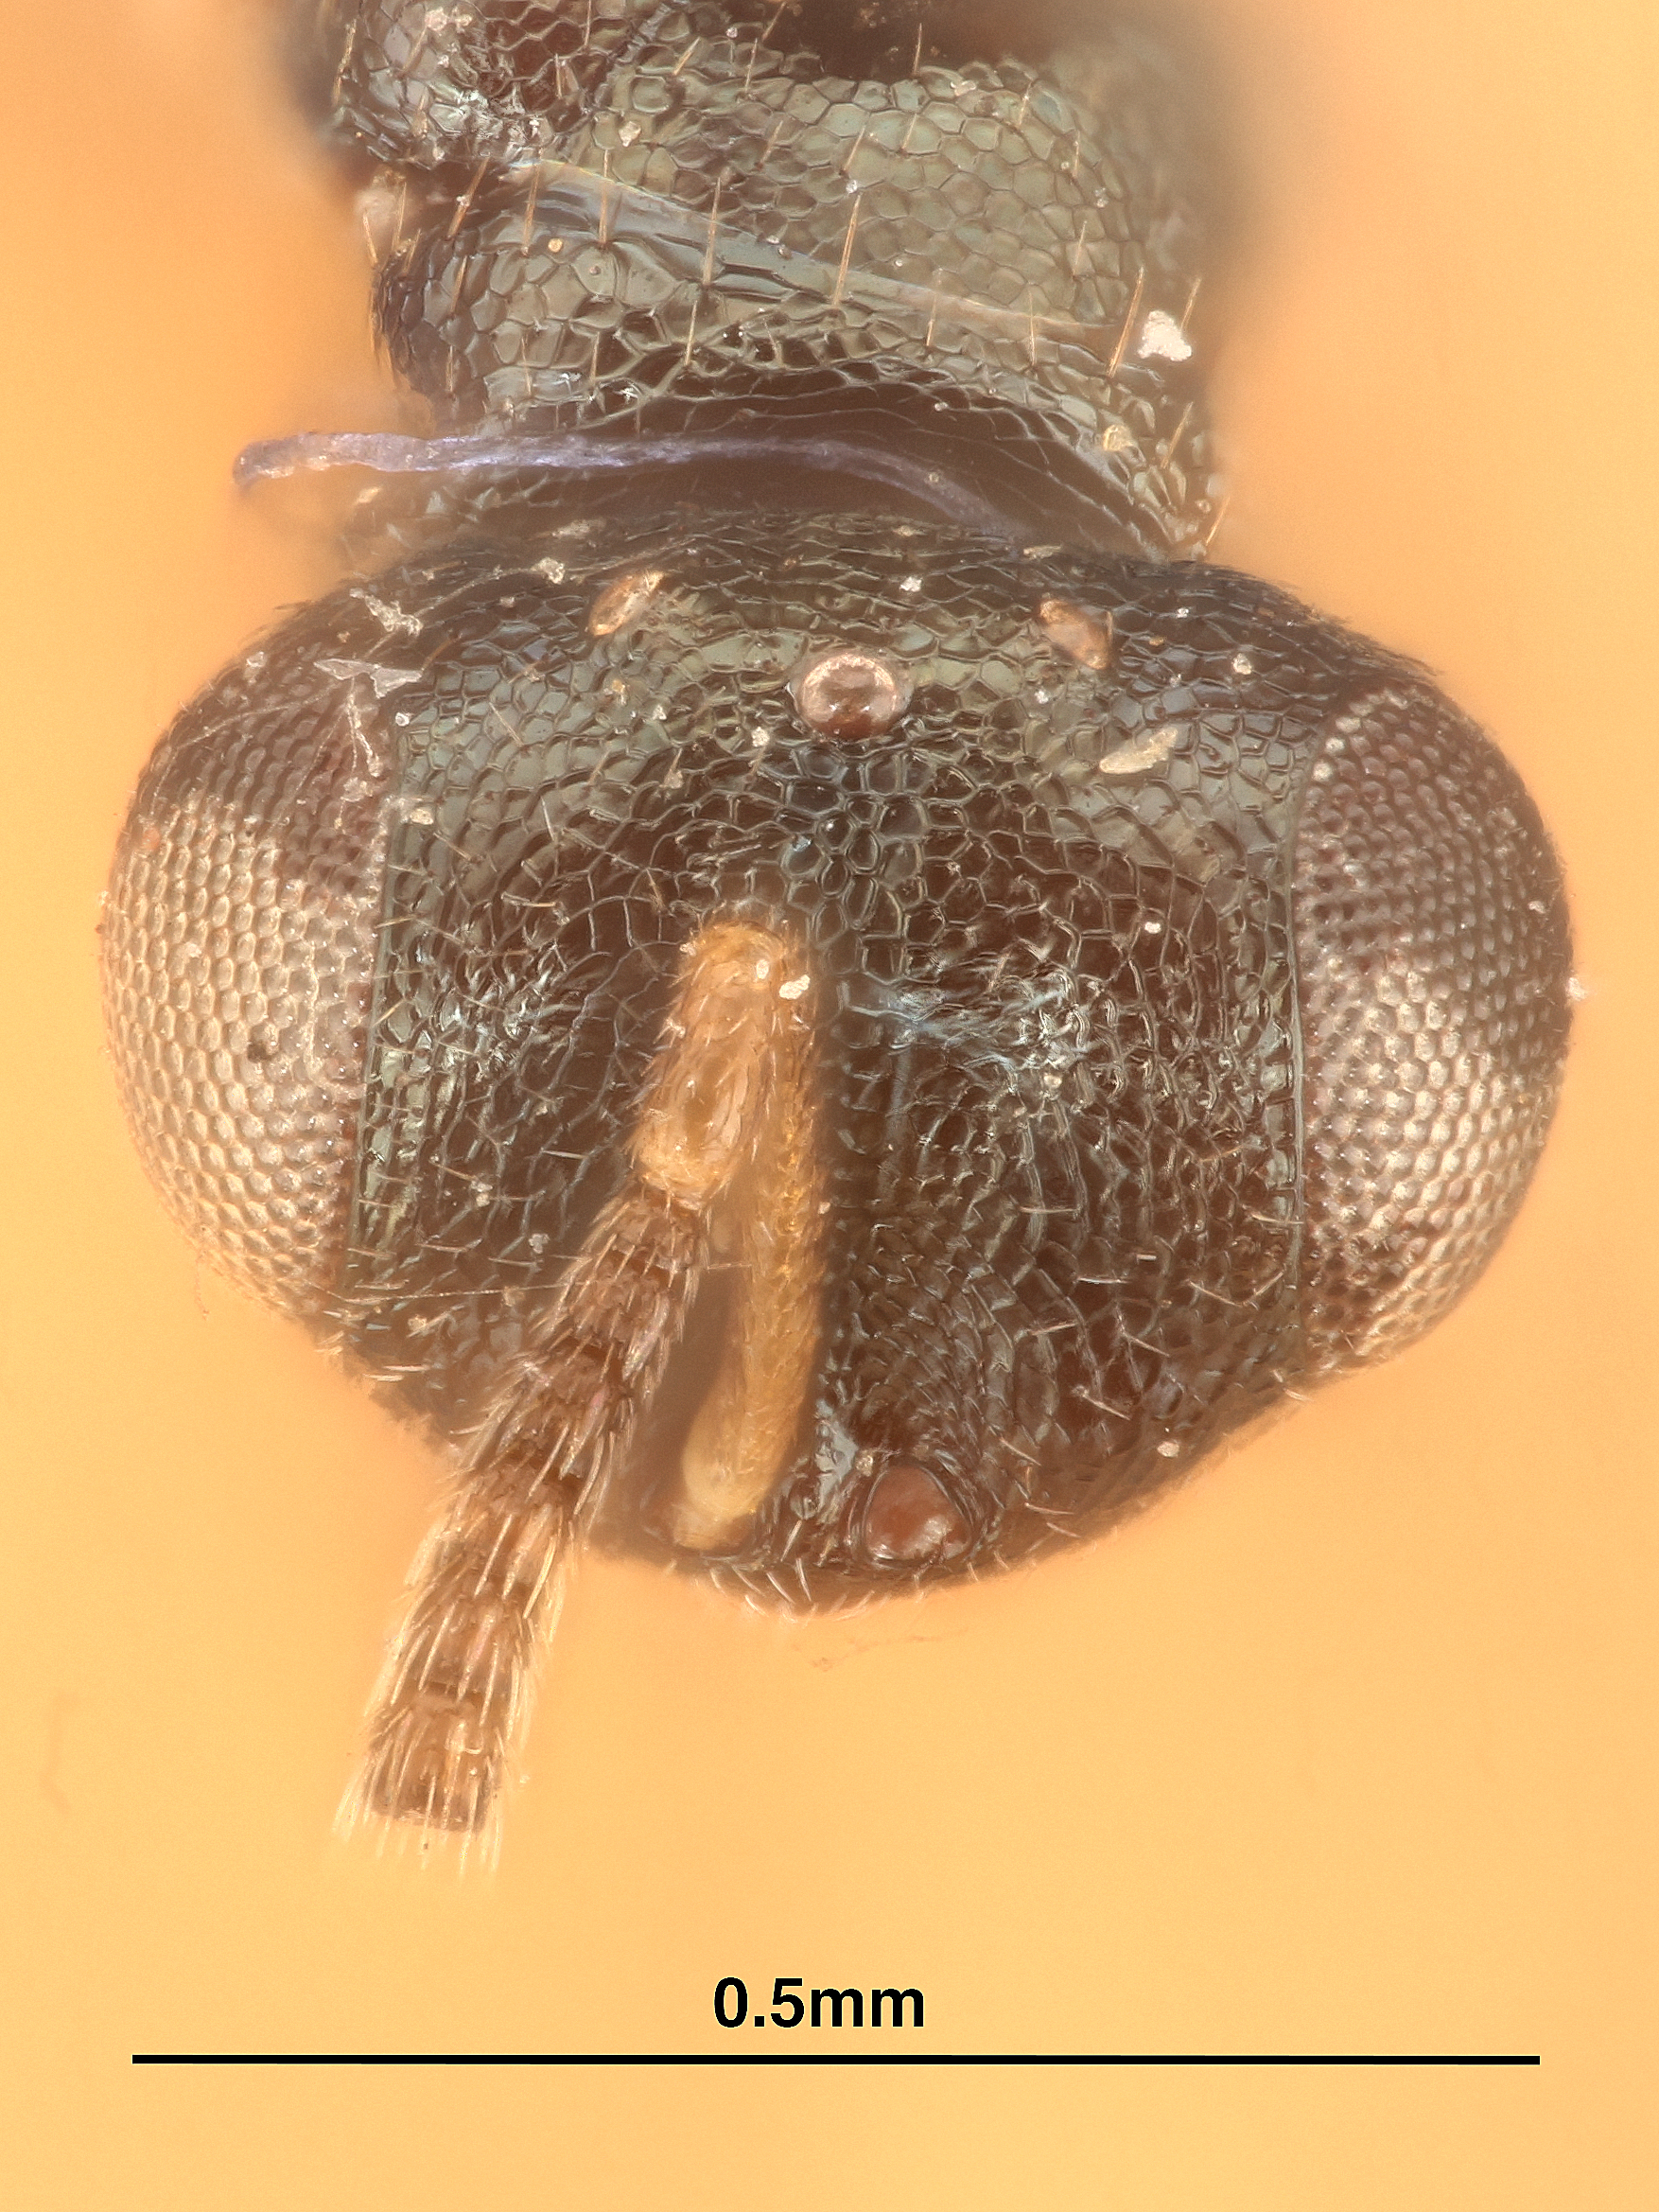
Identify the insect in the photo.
Tritneptis koebelei
